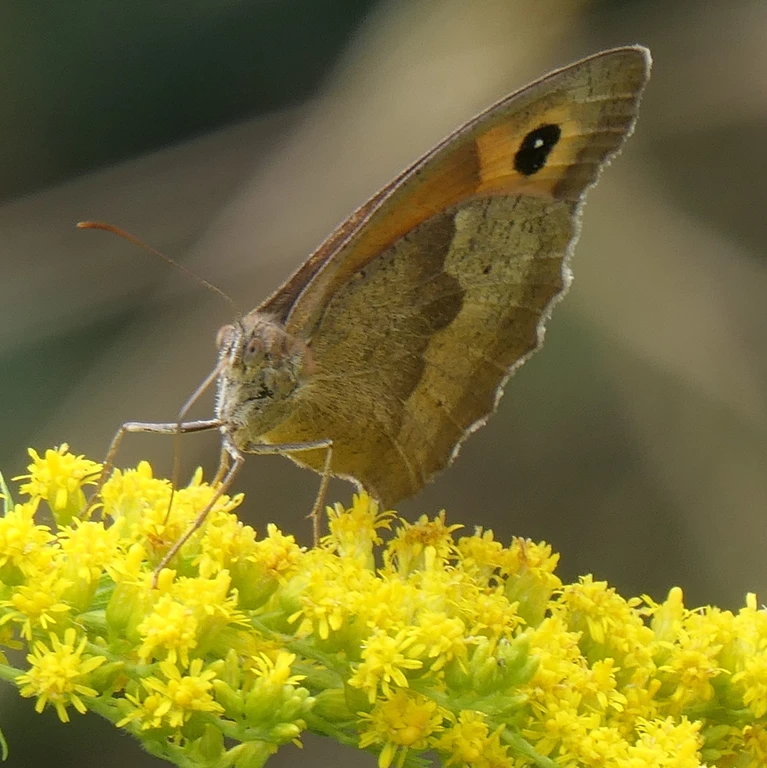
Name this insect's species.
Maniola jurtina
